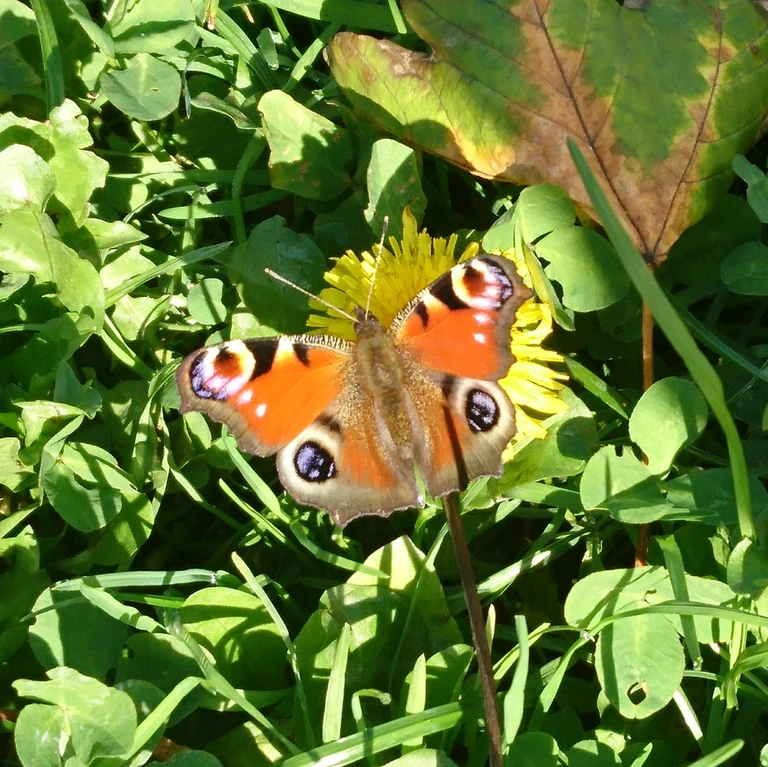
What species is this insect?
Aglais io
